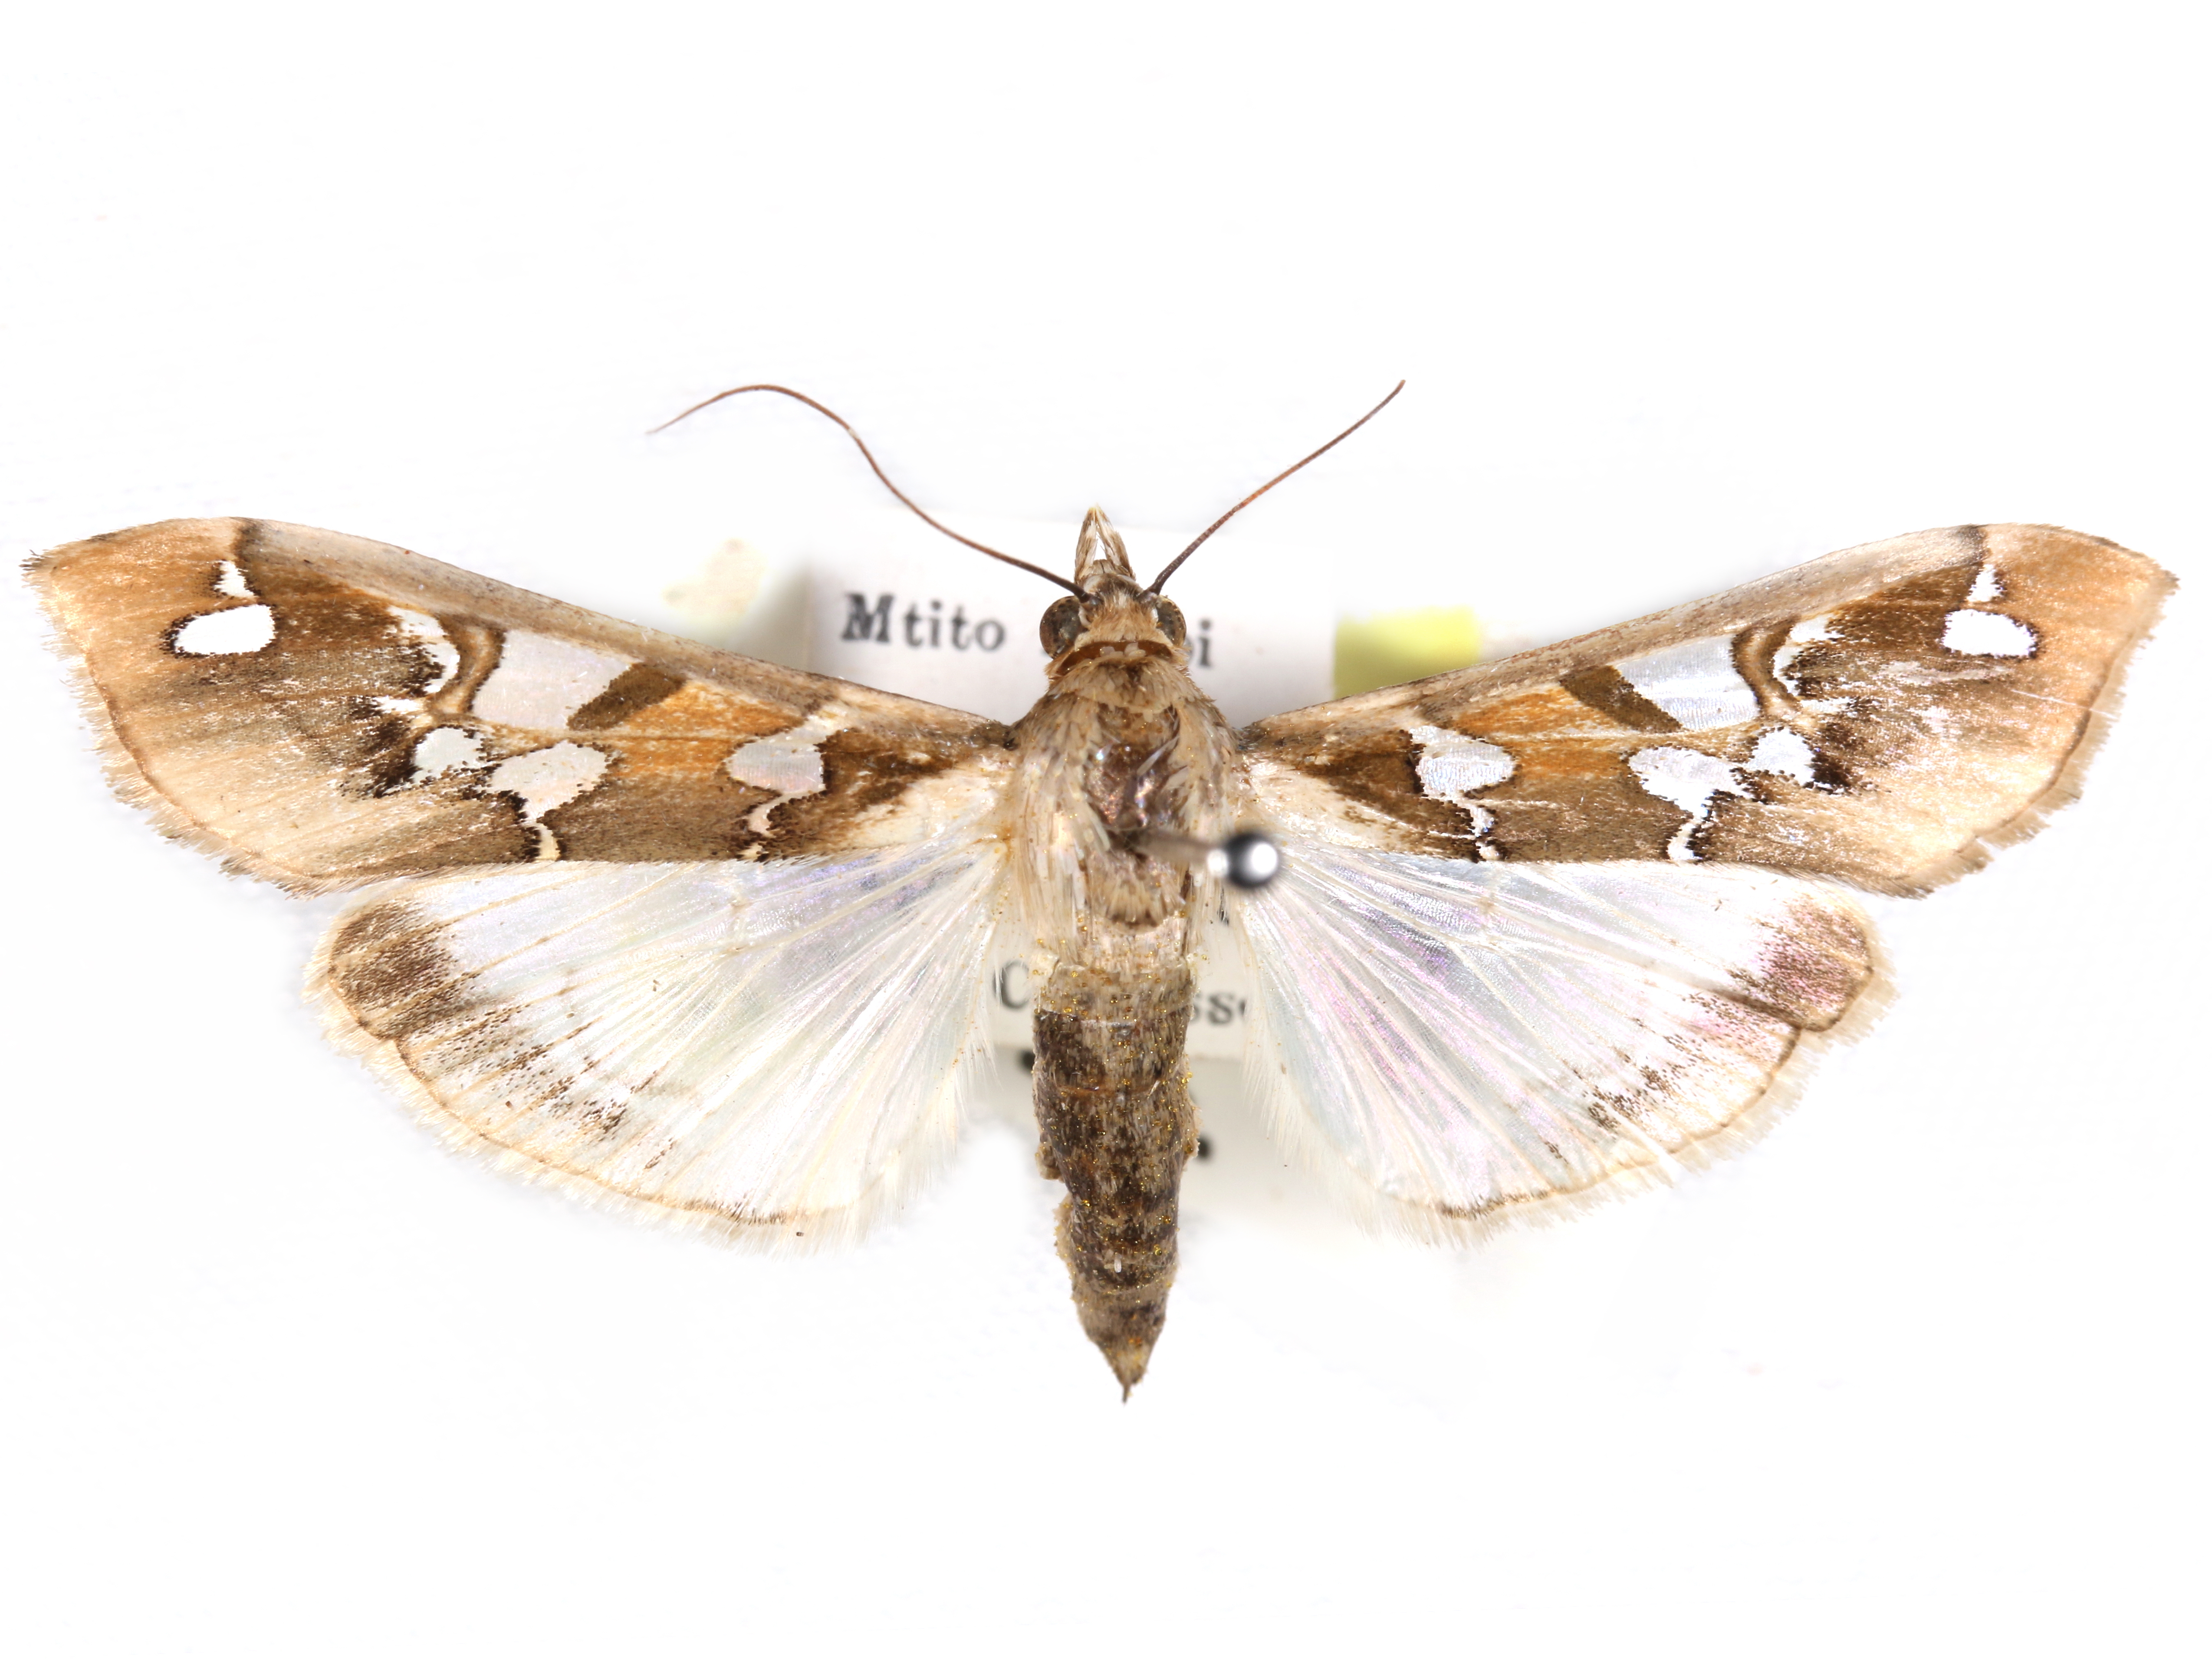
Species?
Terastia margaritis
